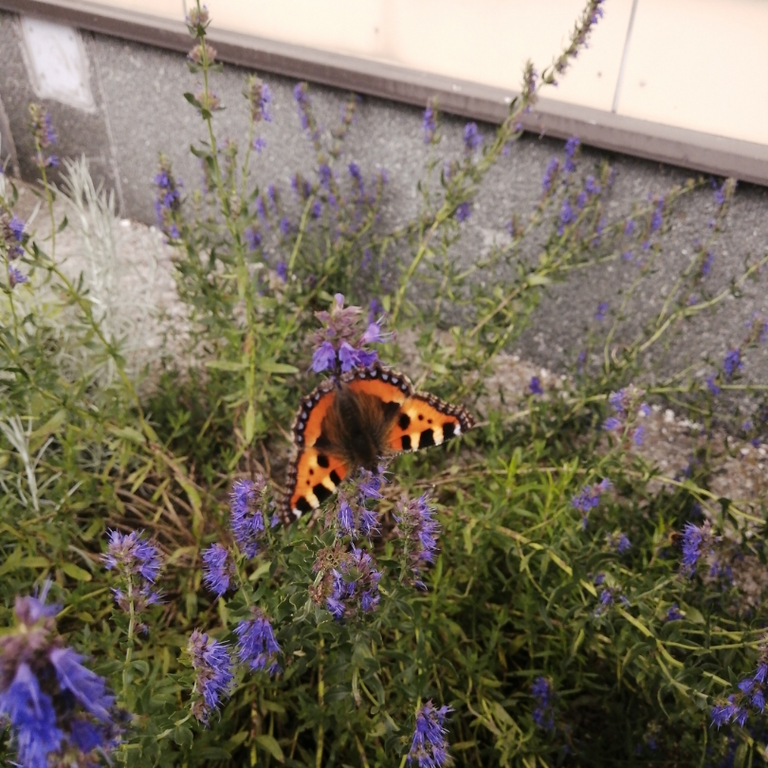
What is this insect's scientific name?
Aglais urticae
